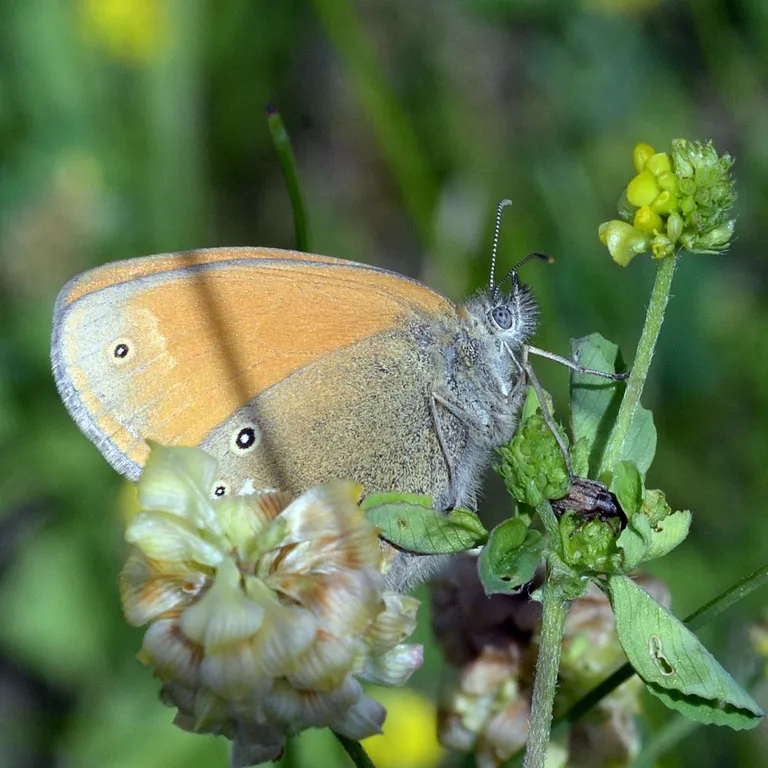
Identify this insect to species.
Coenonympha glycerion (also Coenonympha iphis)
